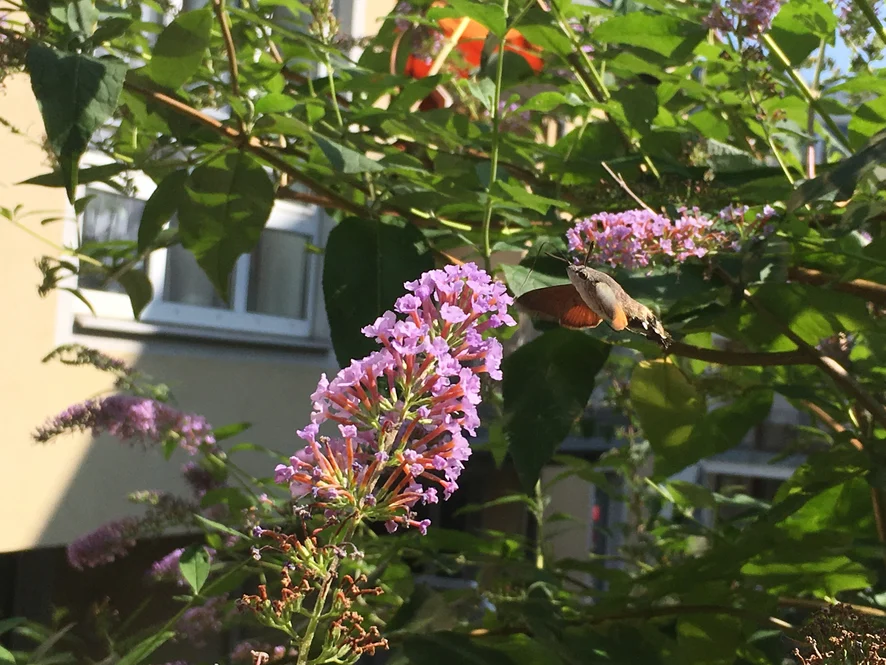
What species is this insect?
Macroglossum stellatarum
